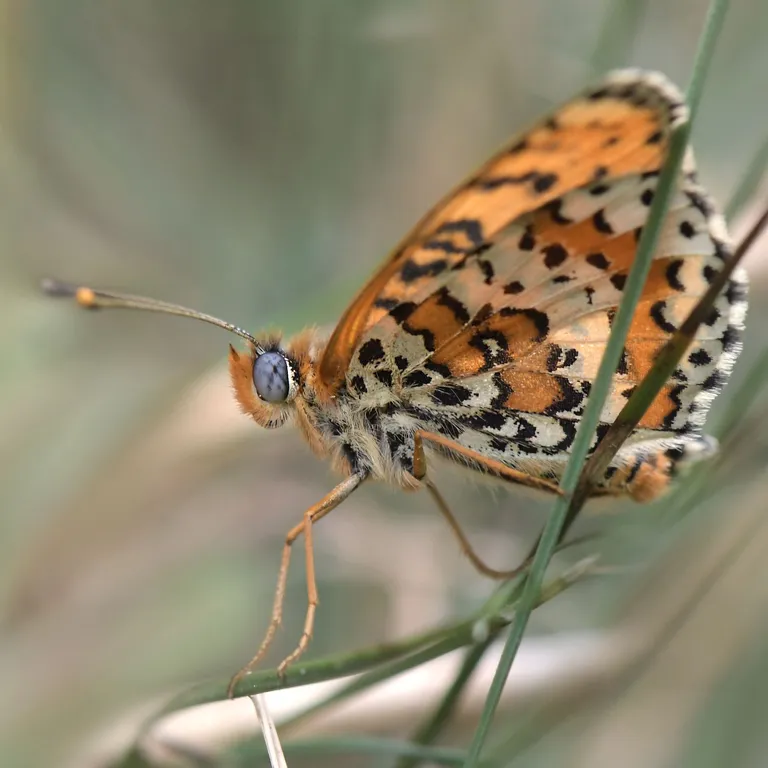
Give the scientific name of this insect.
Melitaea didyma
